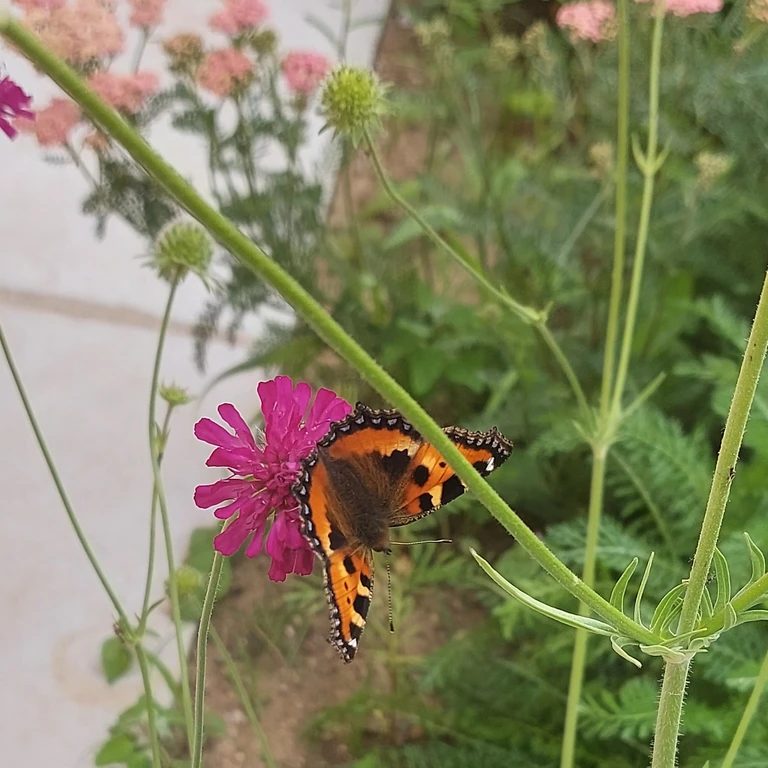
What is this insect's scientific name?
Aglais urticae
